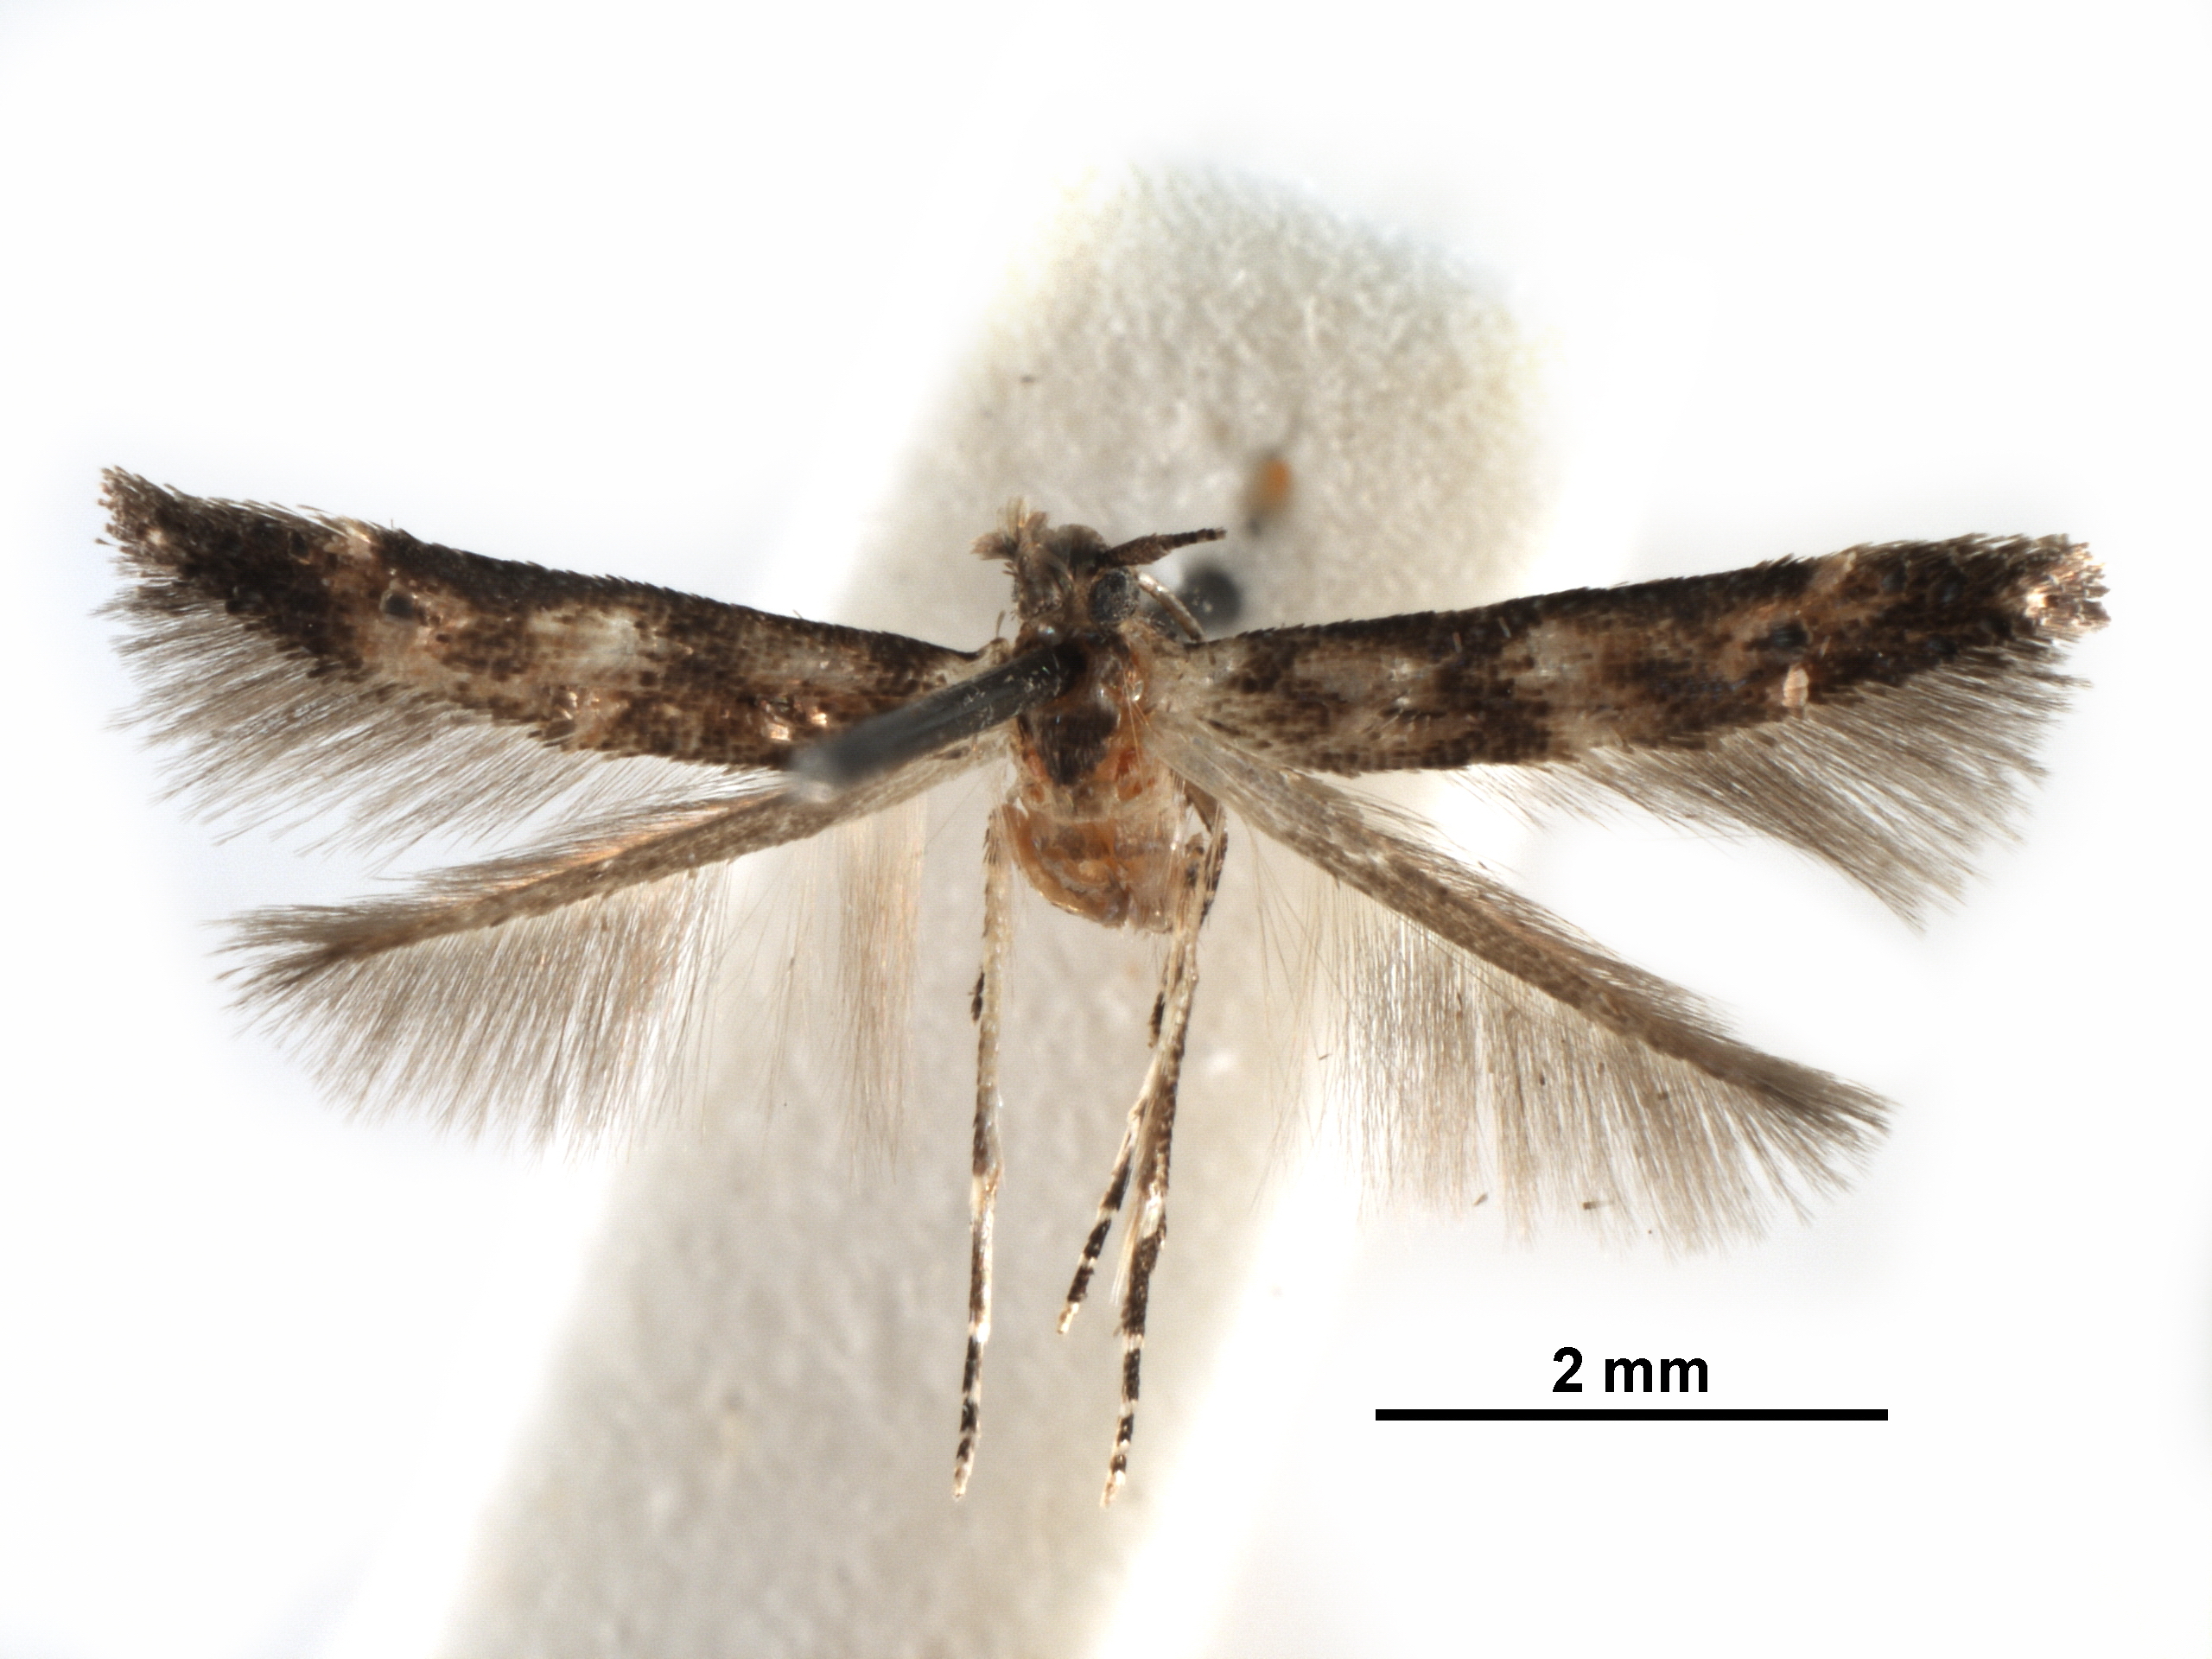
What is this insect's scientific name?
Stilbosis lonchocarpella
